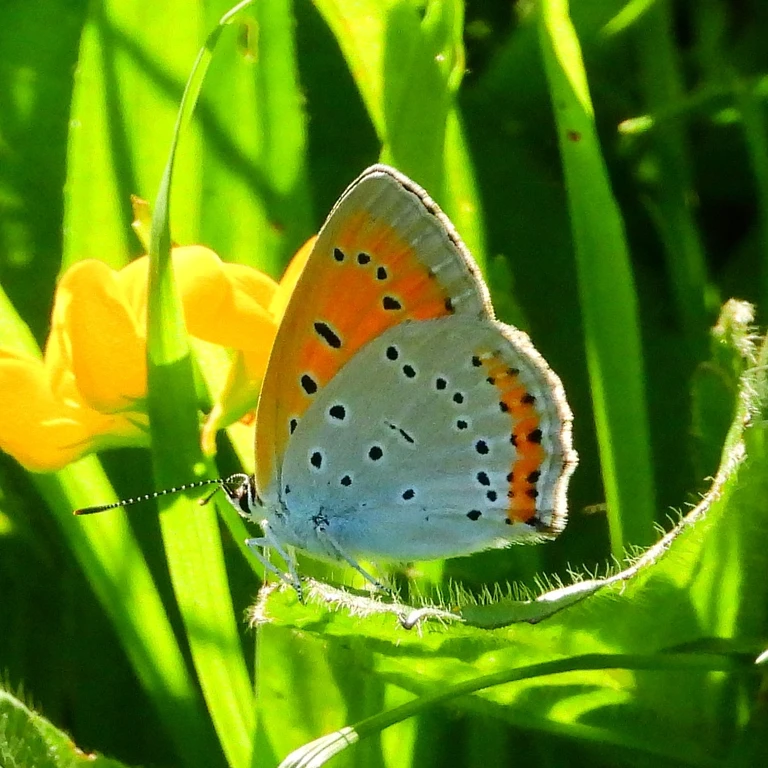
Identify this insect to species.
Lycaena dispar
